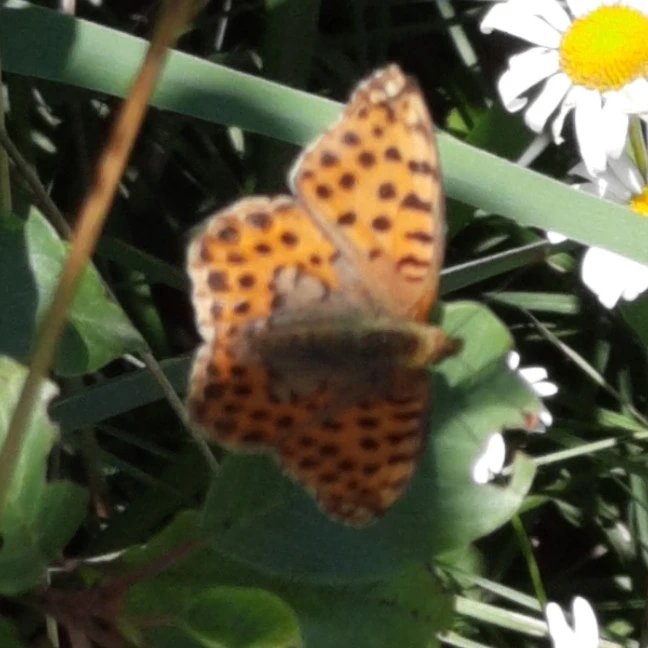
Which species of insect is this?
Issoria lathonia
